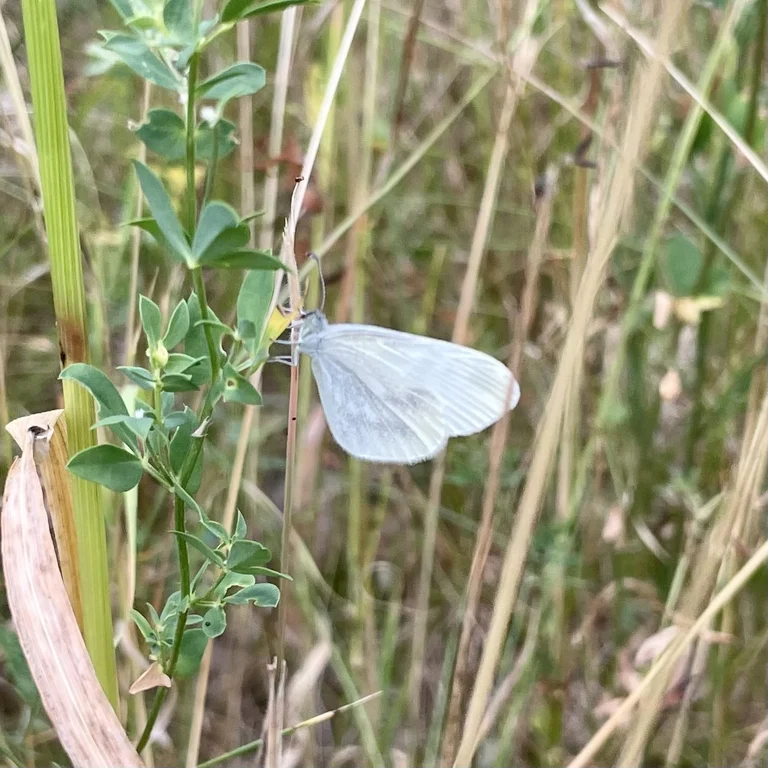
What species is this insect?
Leptidea sinapis/juvernica
